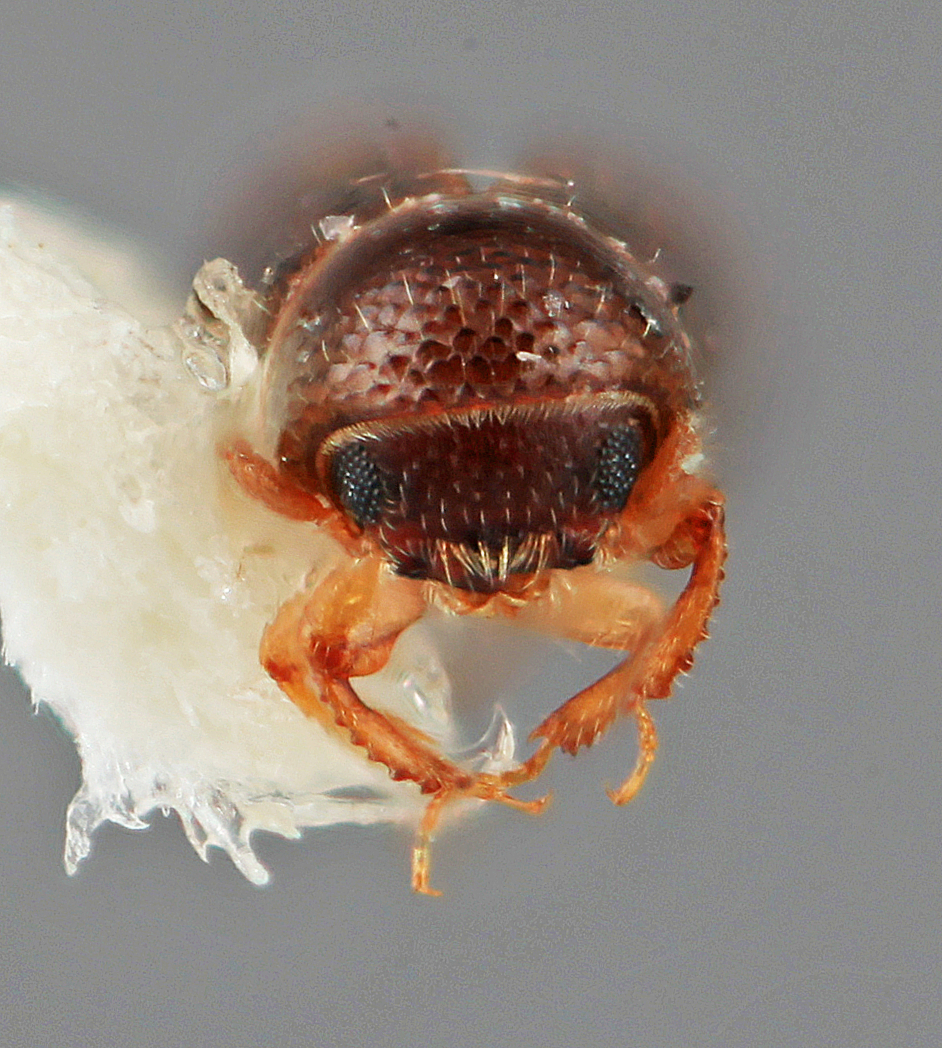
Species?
Monarthrum terminalis
